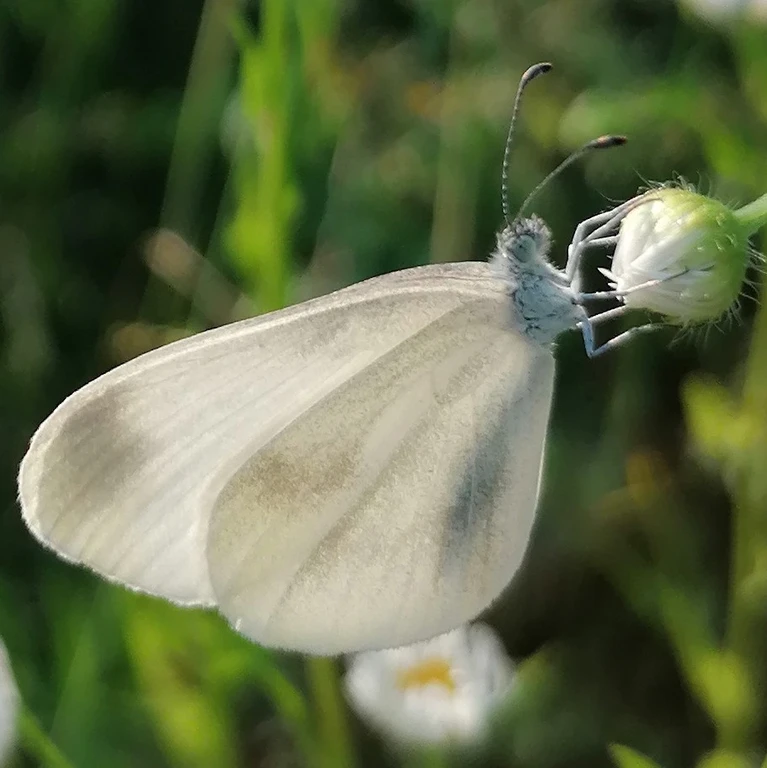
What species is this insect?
Leptidea sinapis/juvernica
